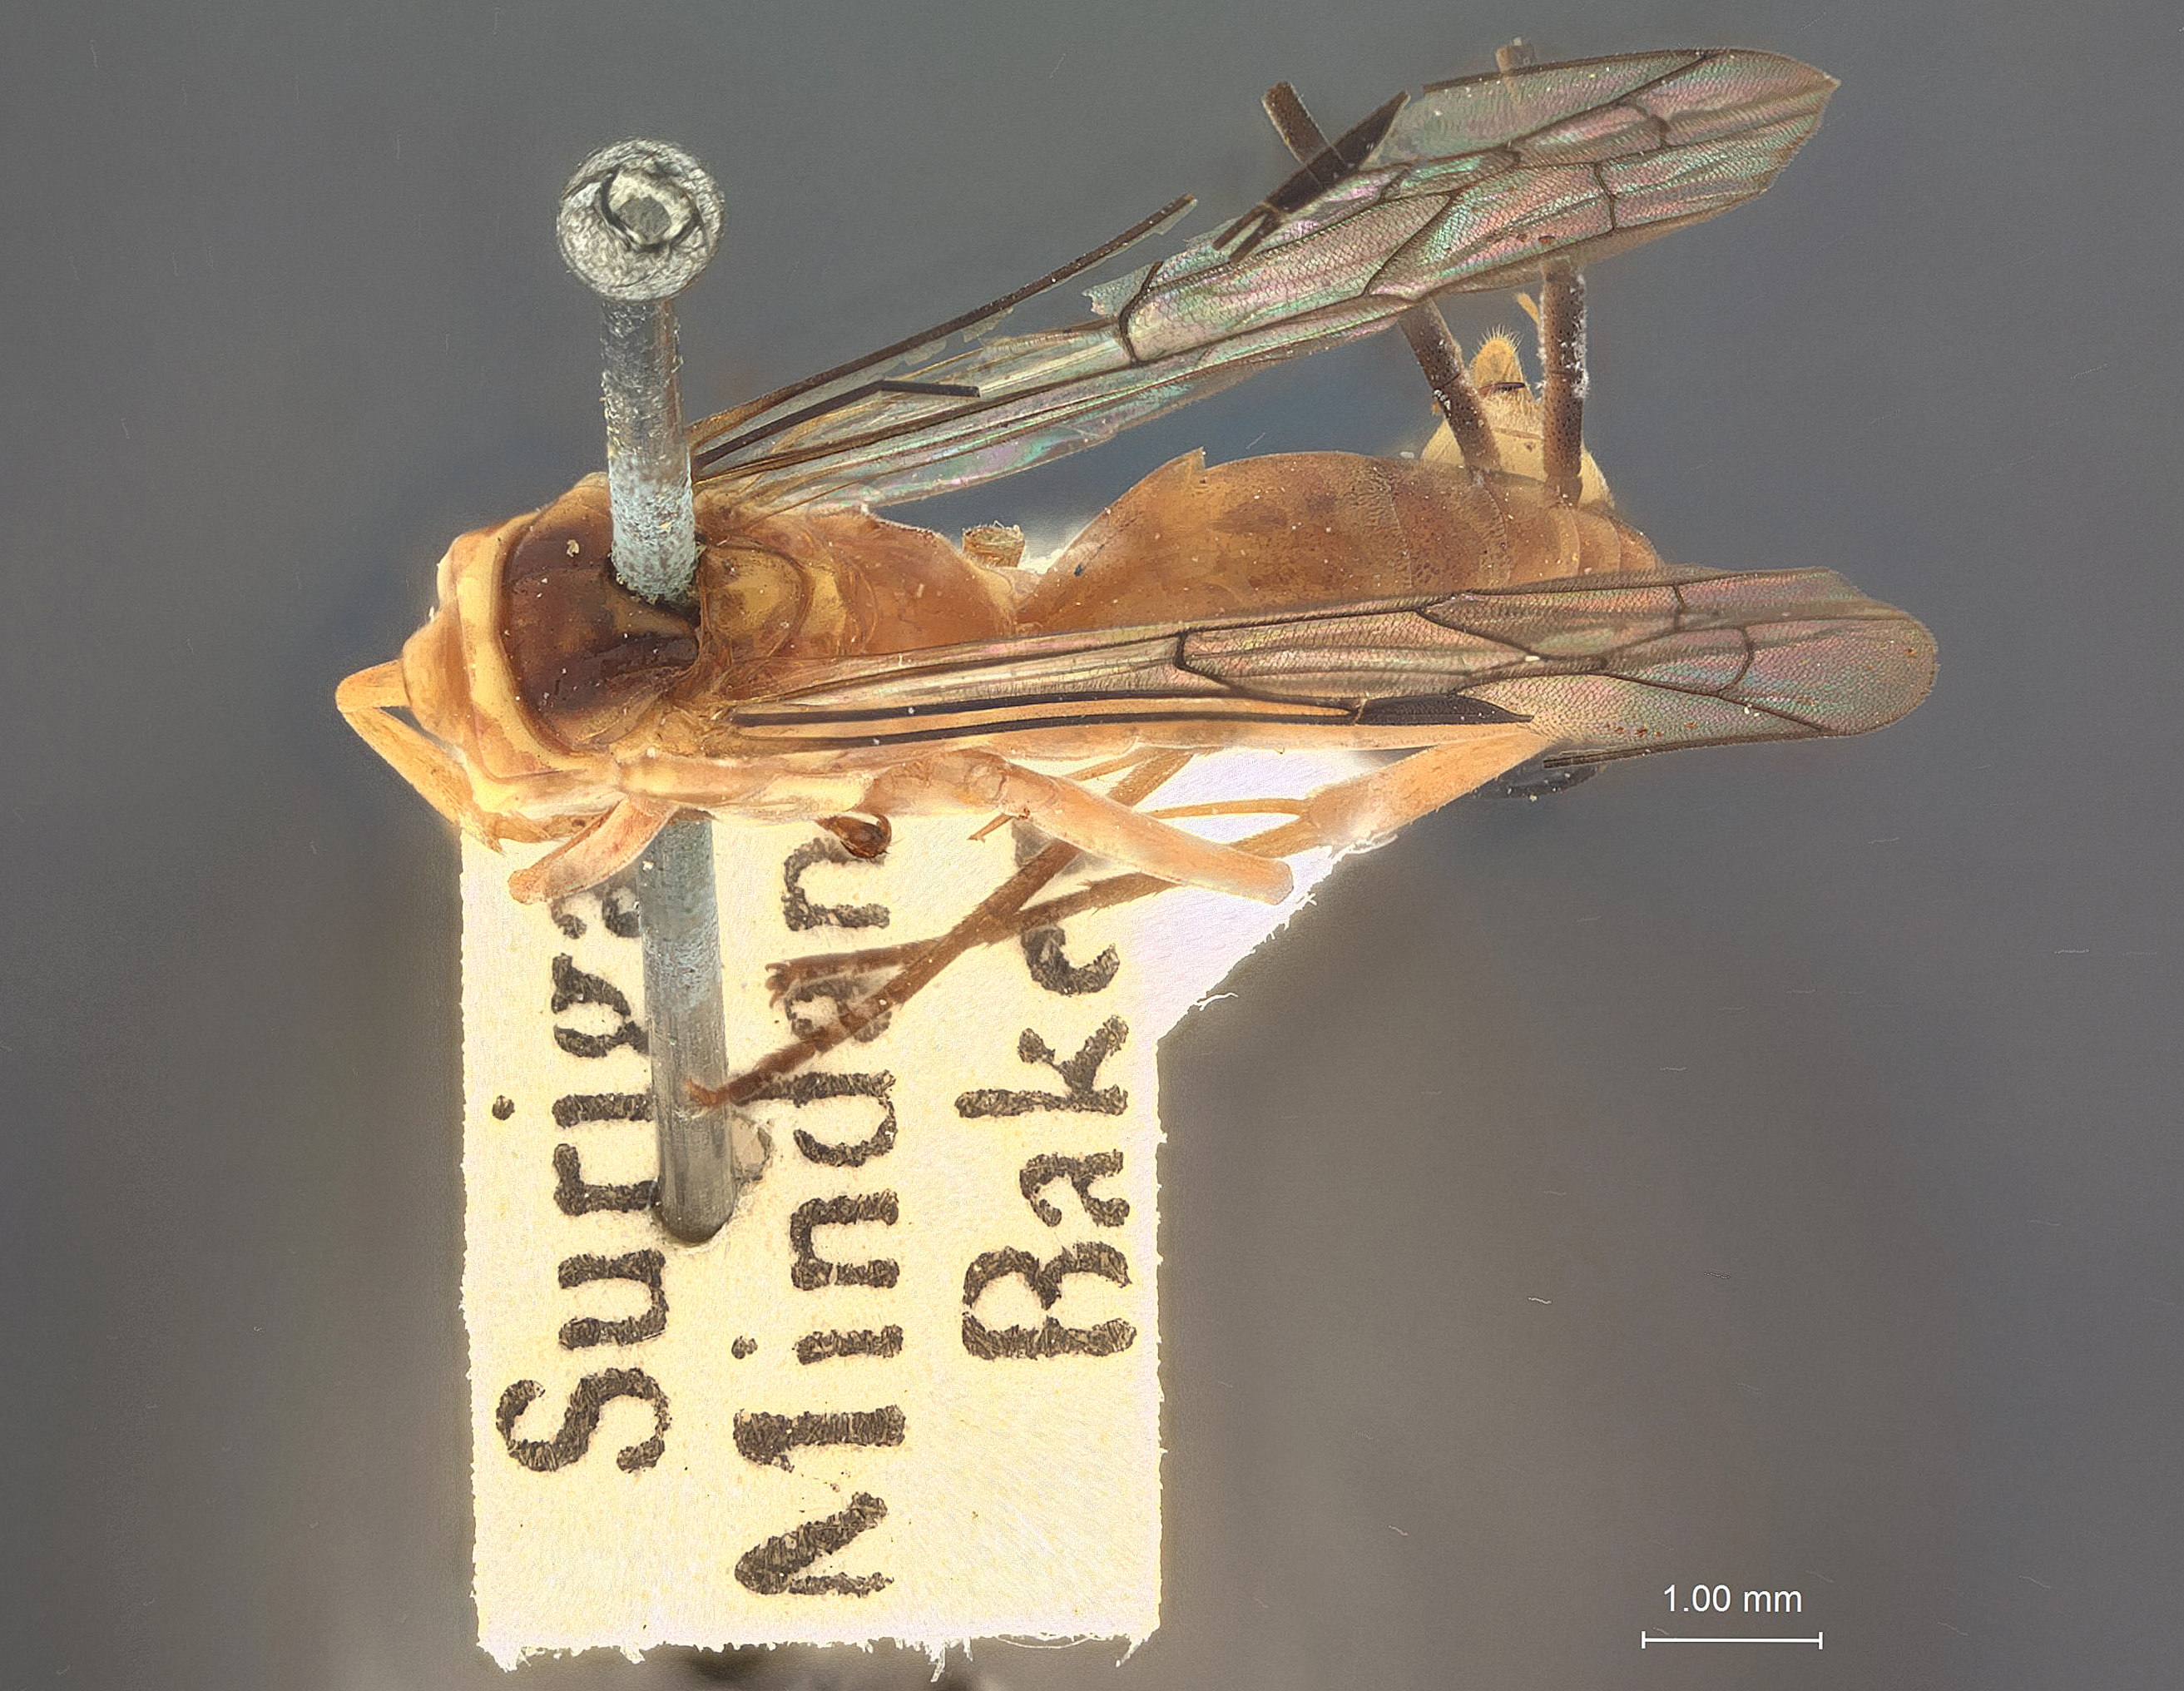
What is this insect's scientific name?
Xanthampulex luzonensis
